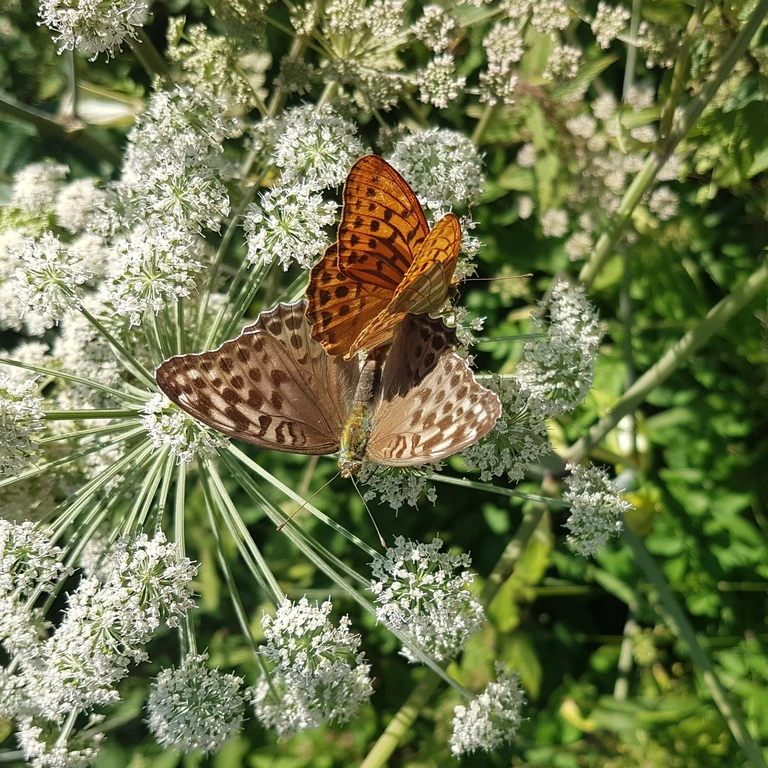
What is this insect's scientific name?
Argynnis paphia
